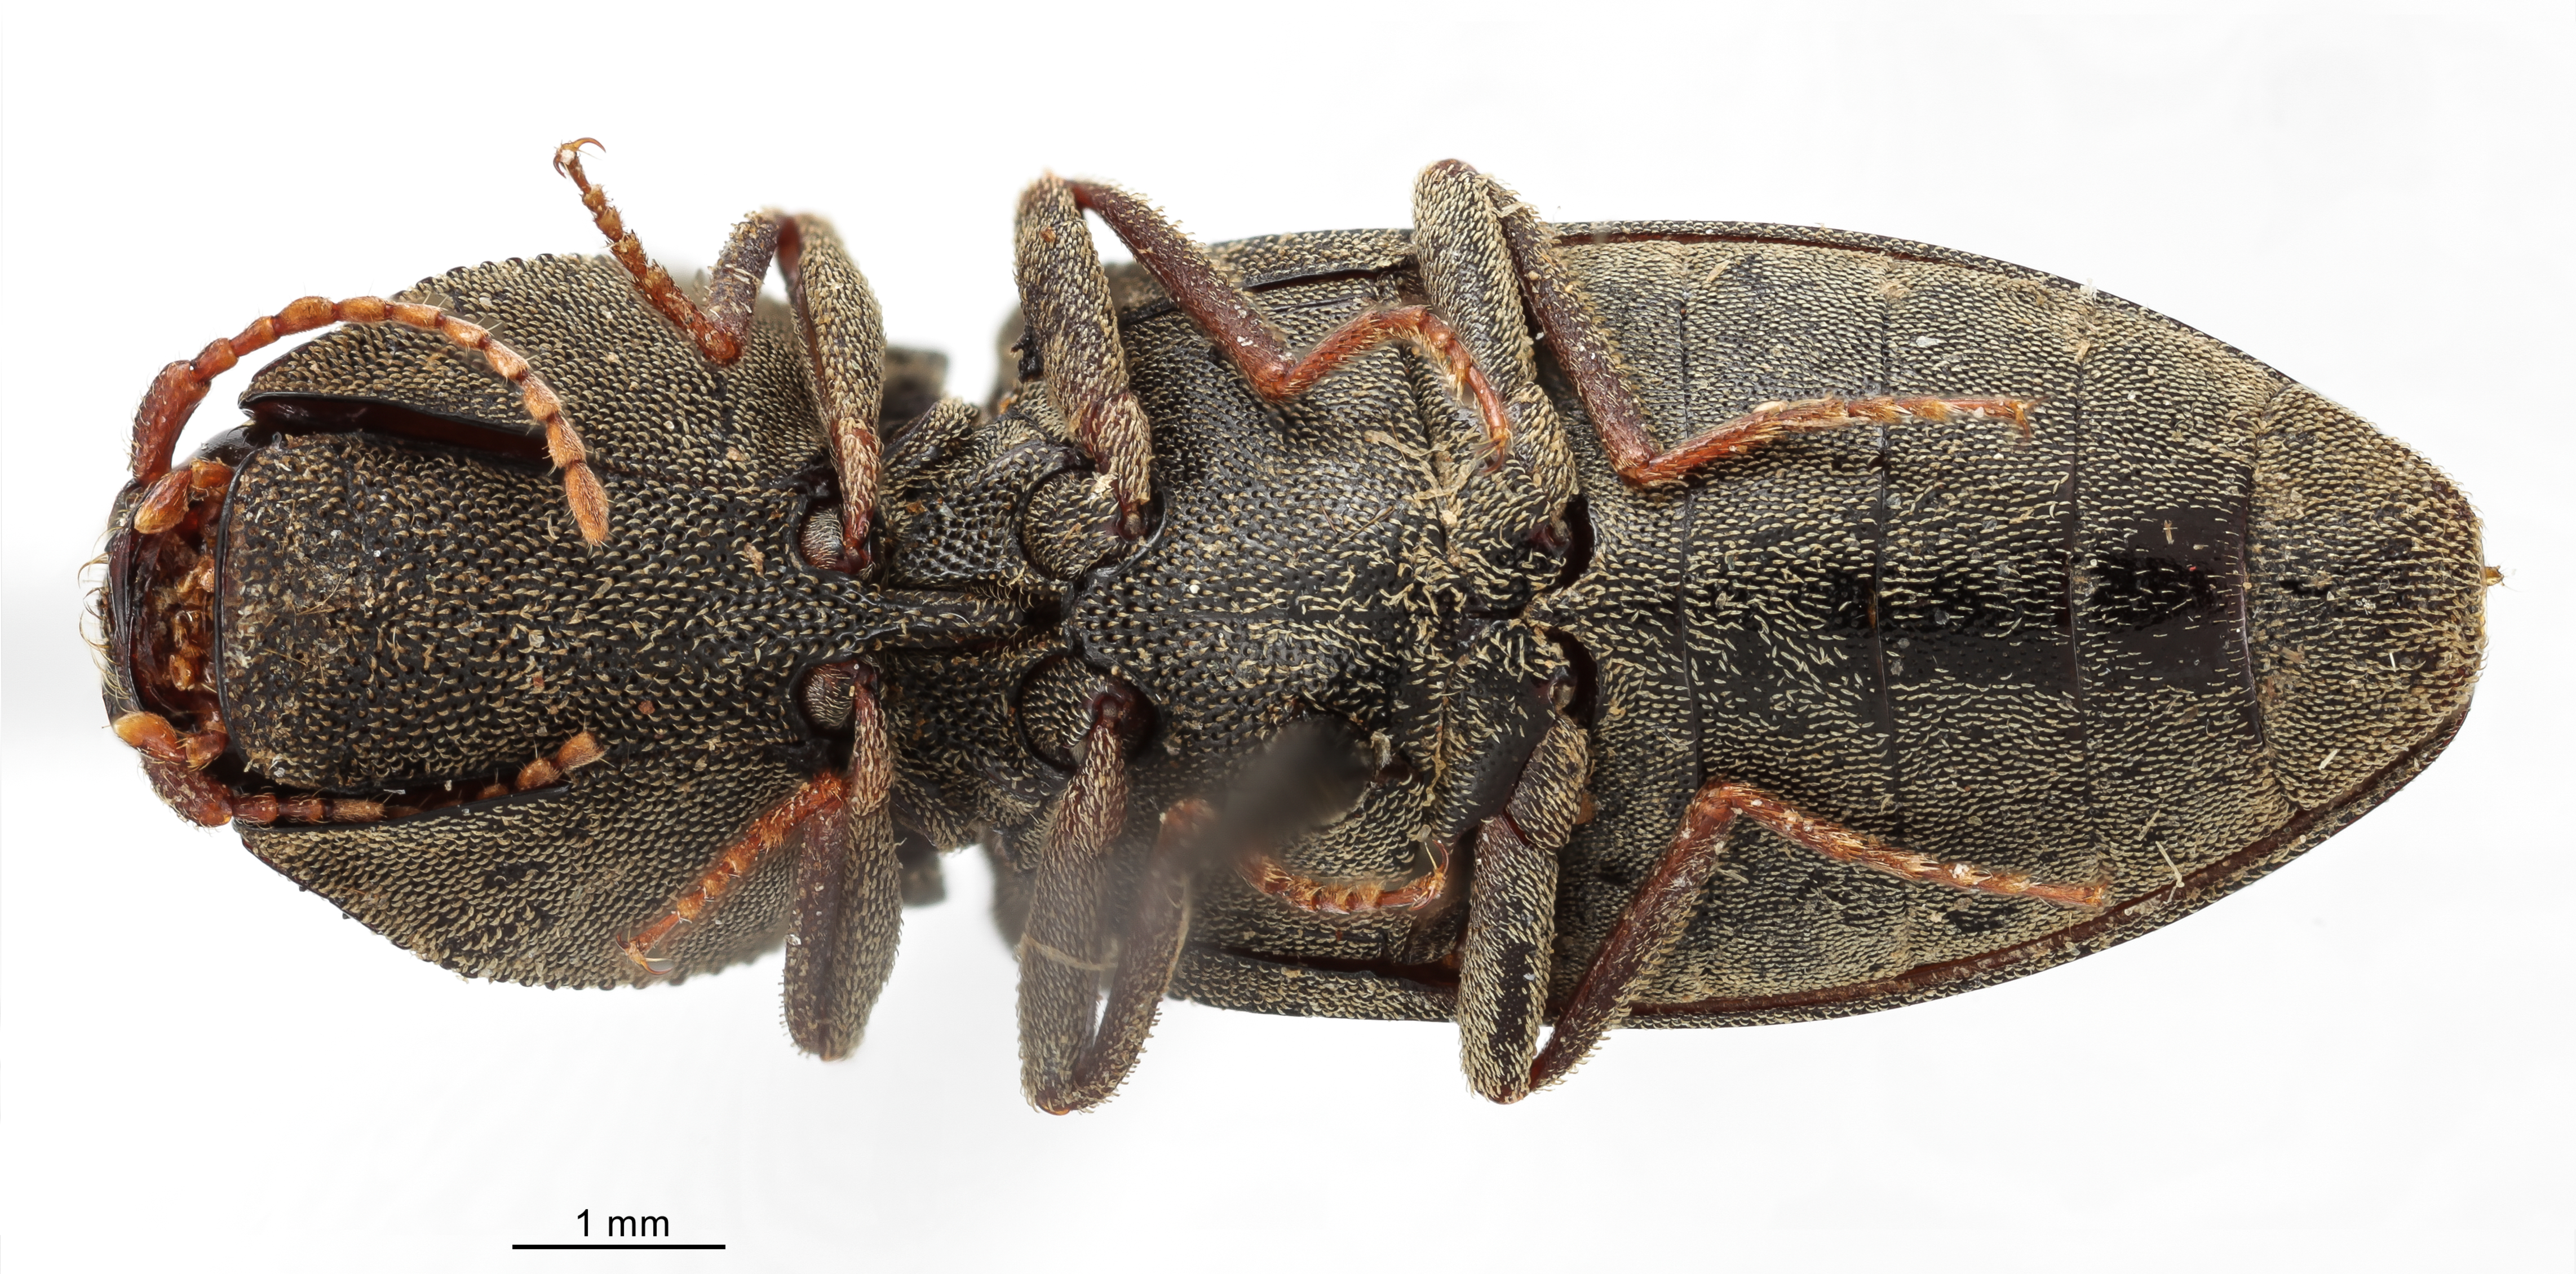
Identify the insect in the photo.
Compsolacon gracilis
